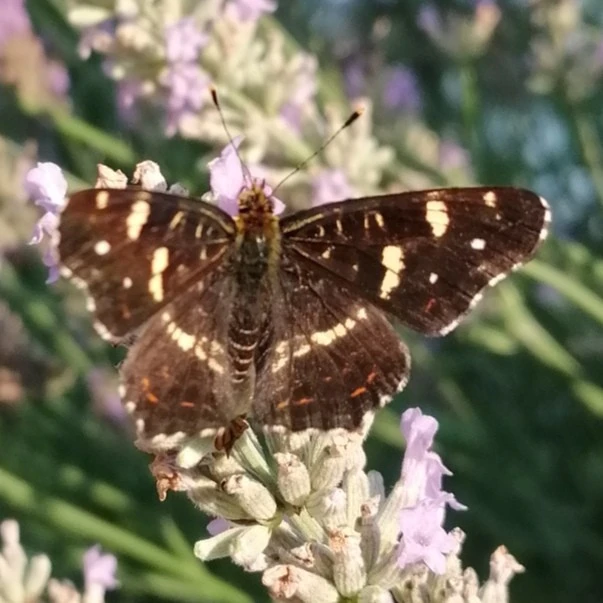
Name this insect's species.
Araschnia levana
